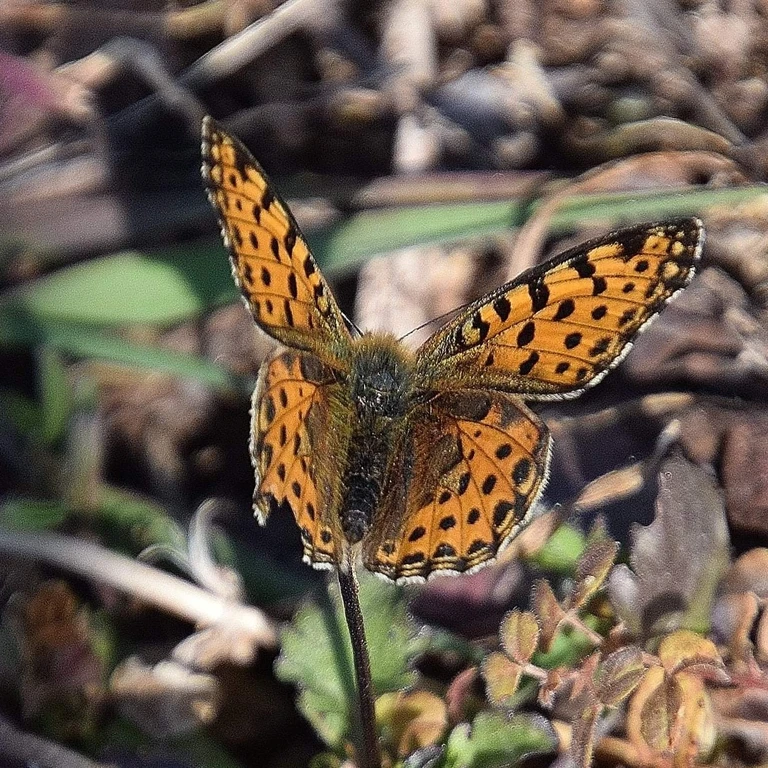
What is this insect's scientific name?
Issoria lathonia
